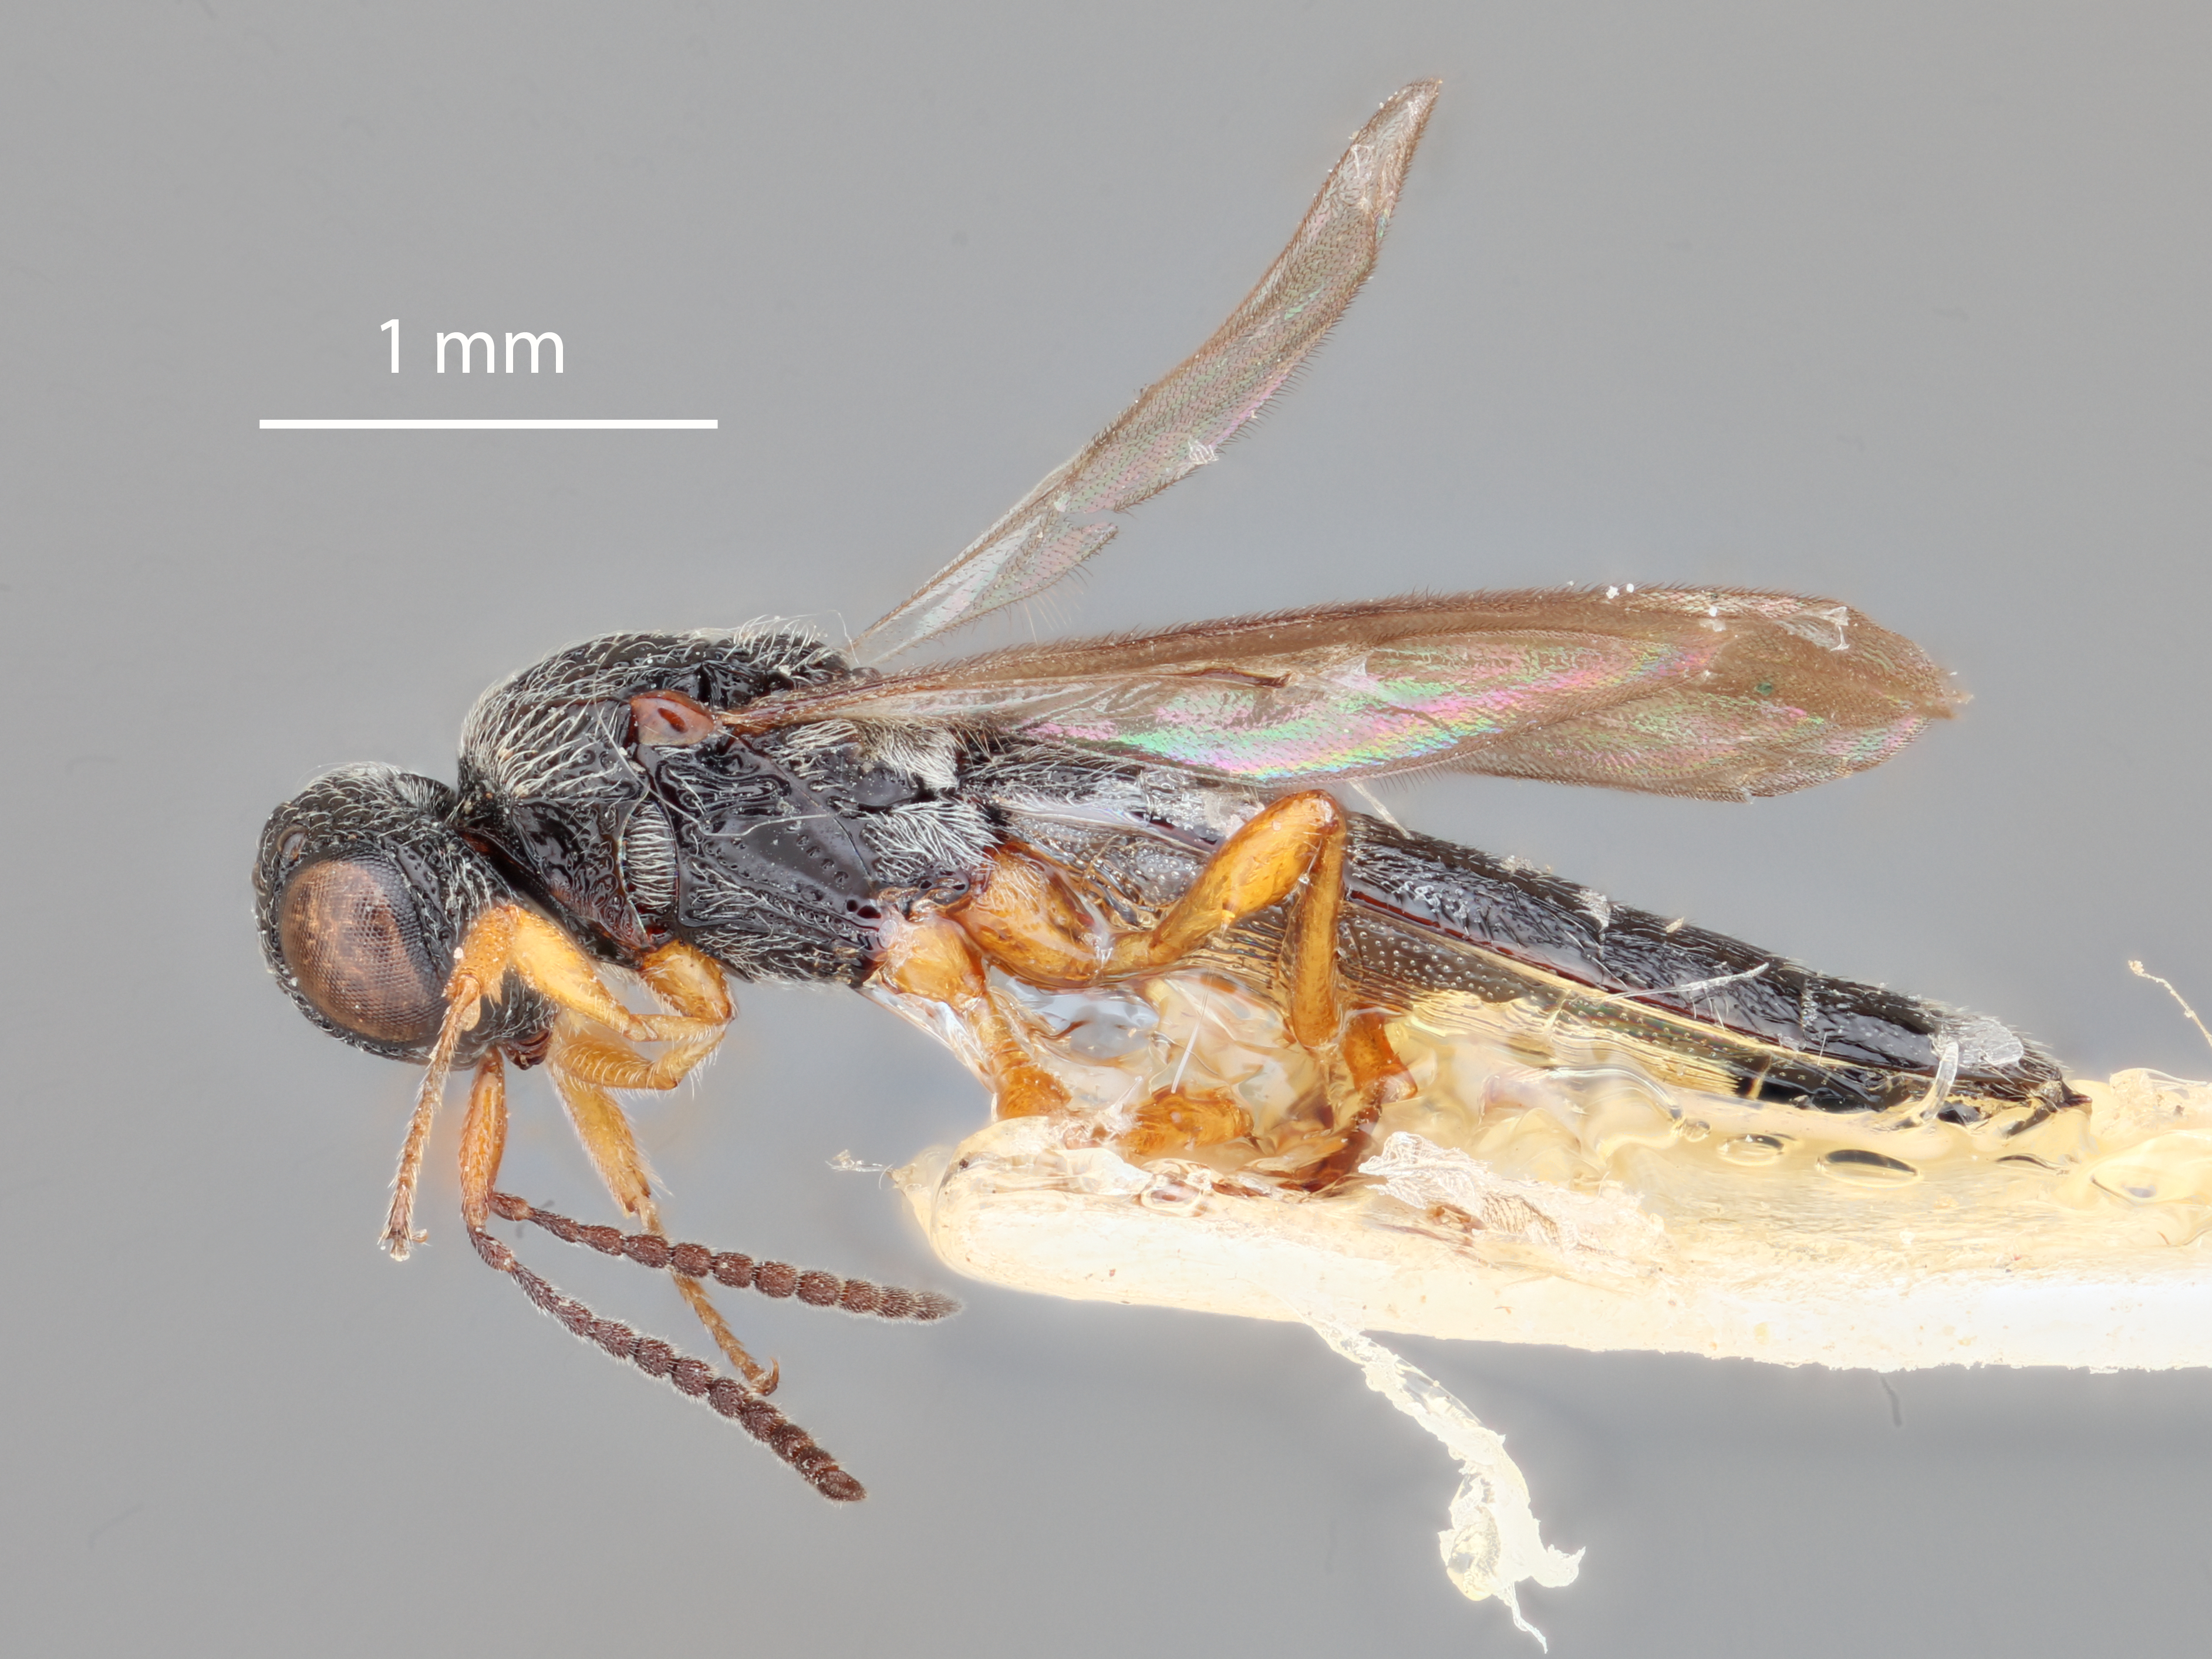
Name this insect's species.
Habroteleia kotturensis
